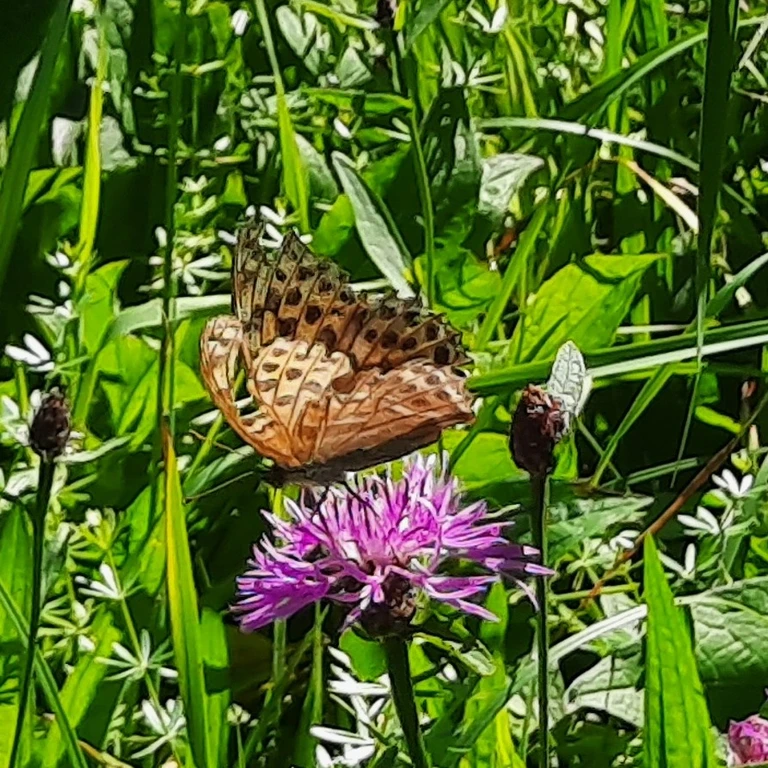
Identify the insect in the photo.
Argynnis paphia
